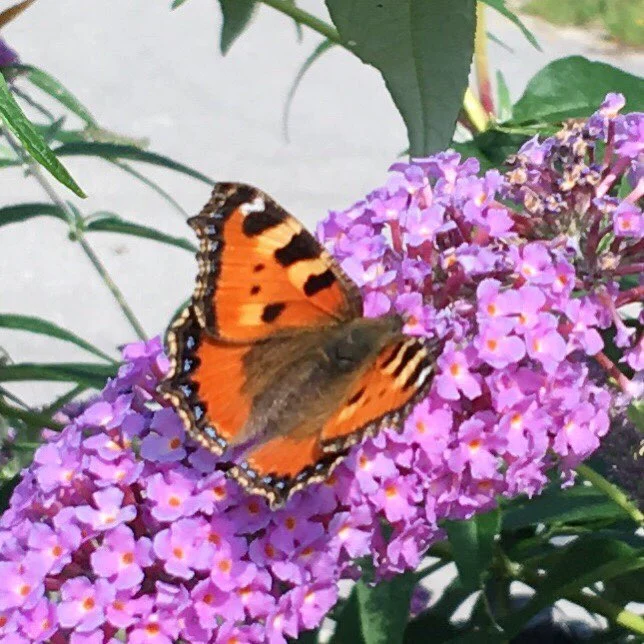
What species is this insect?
Aglais urticae
